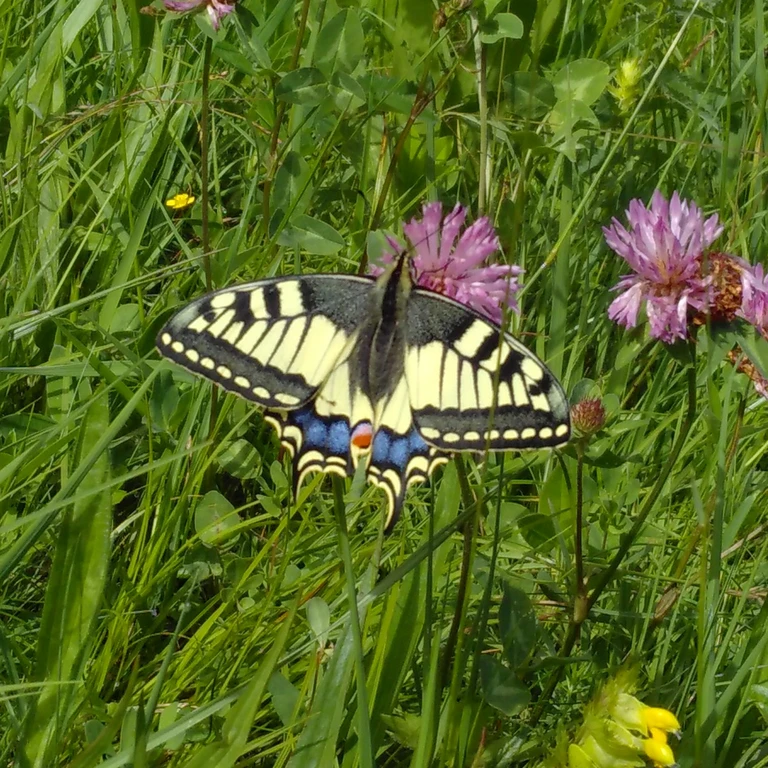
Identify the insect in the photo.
Papilio machaon
